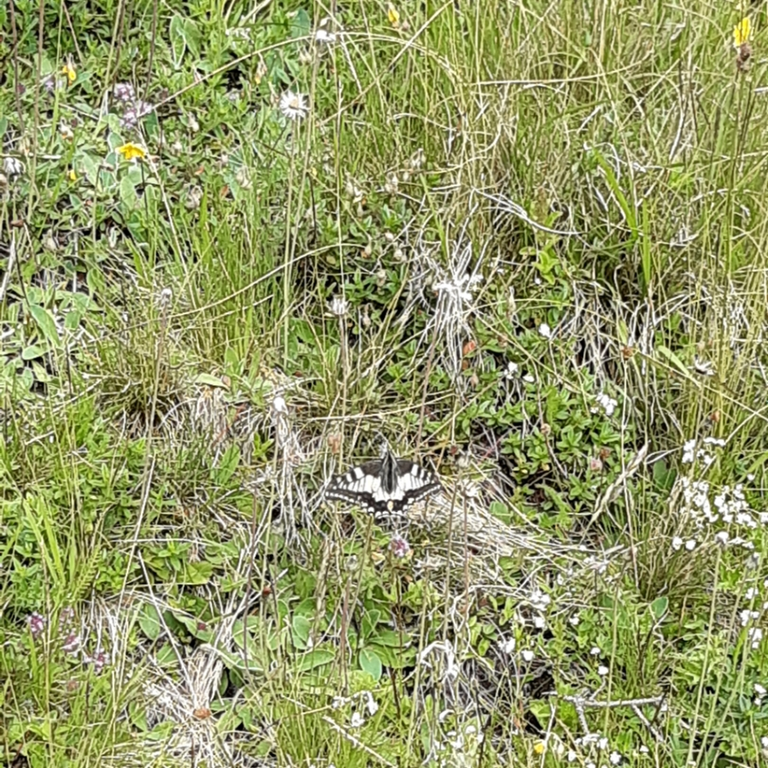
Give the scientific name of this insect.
Papilio machaon
